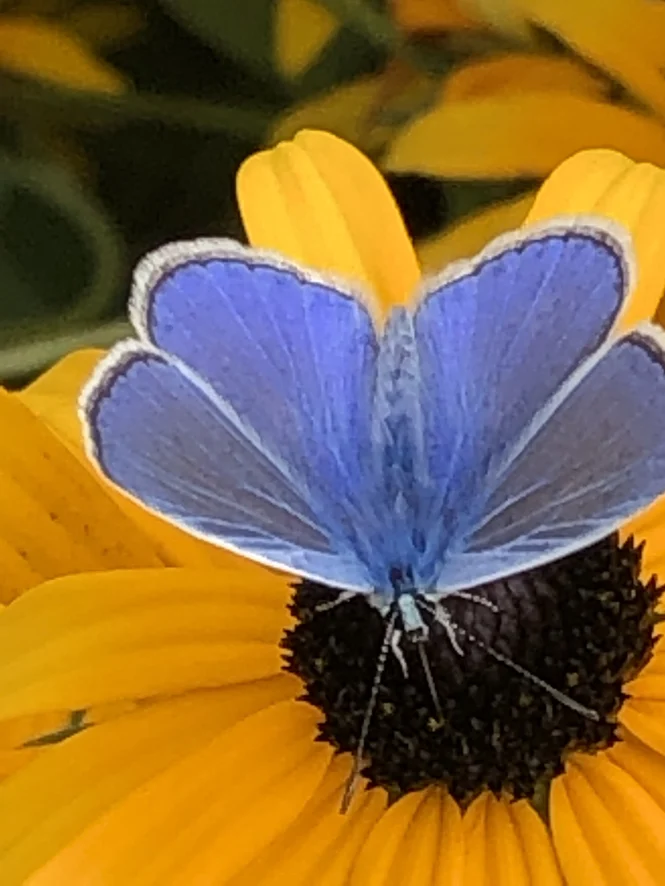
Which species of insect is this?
Polyommatus icarus
